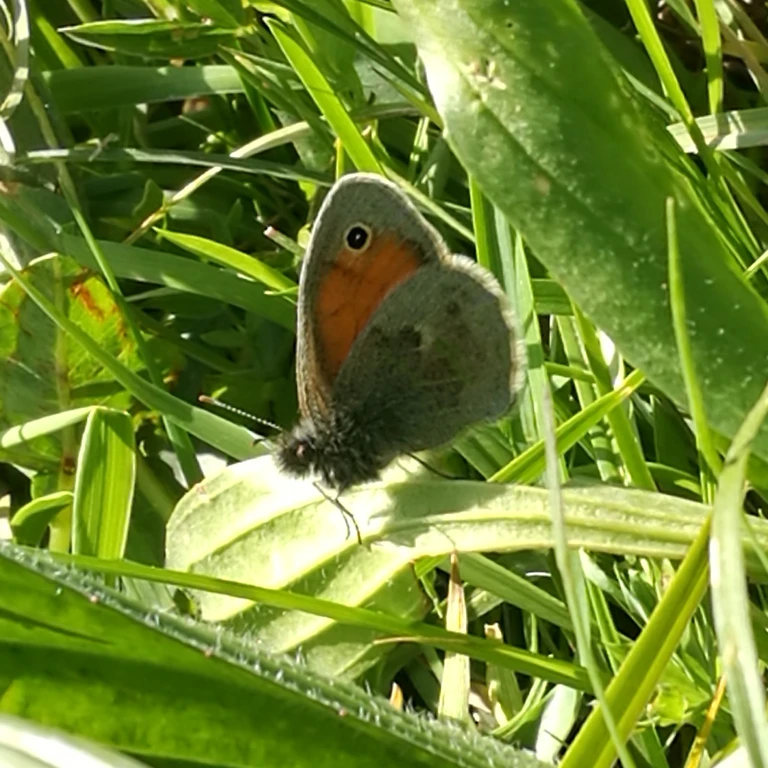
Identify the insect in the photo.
Coenonympha pamphilus
